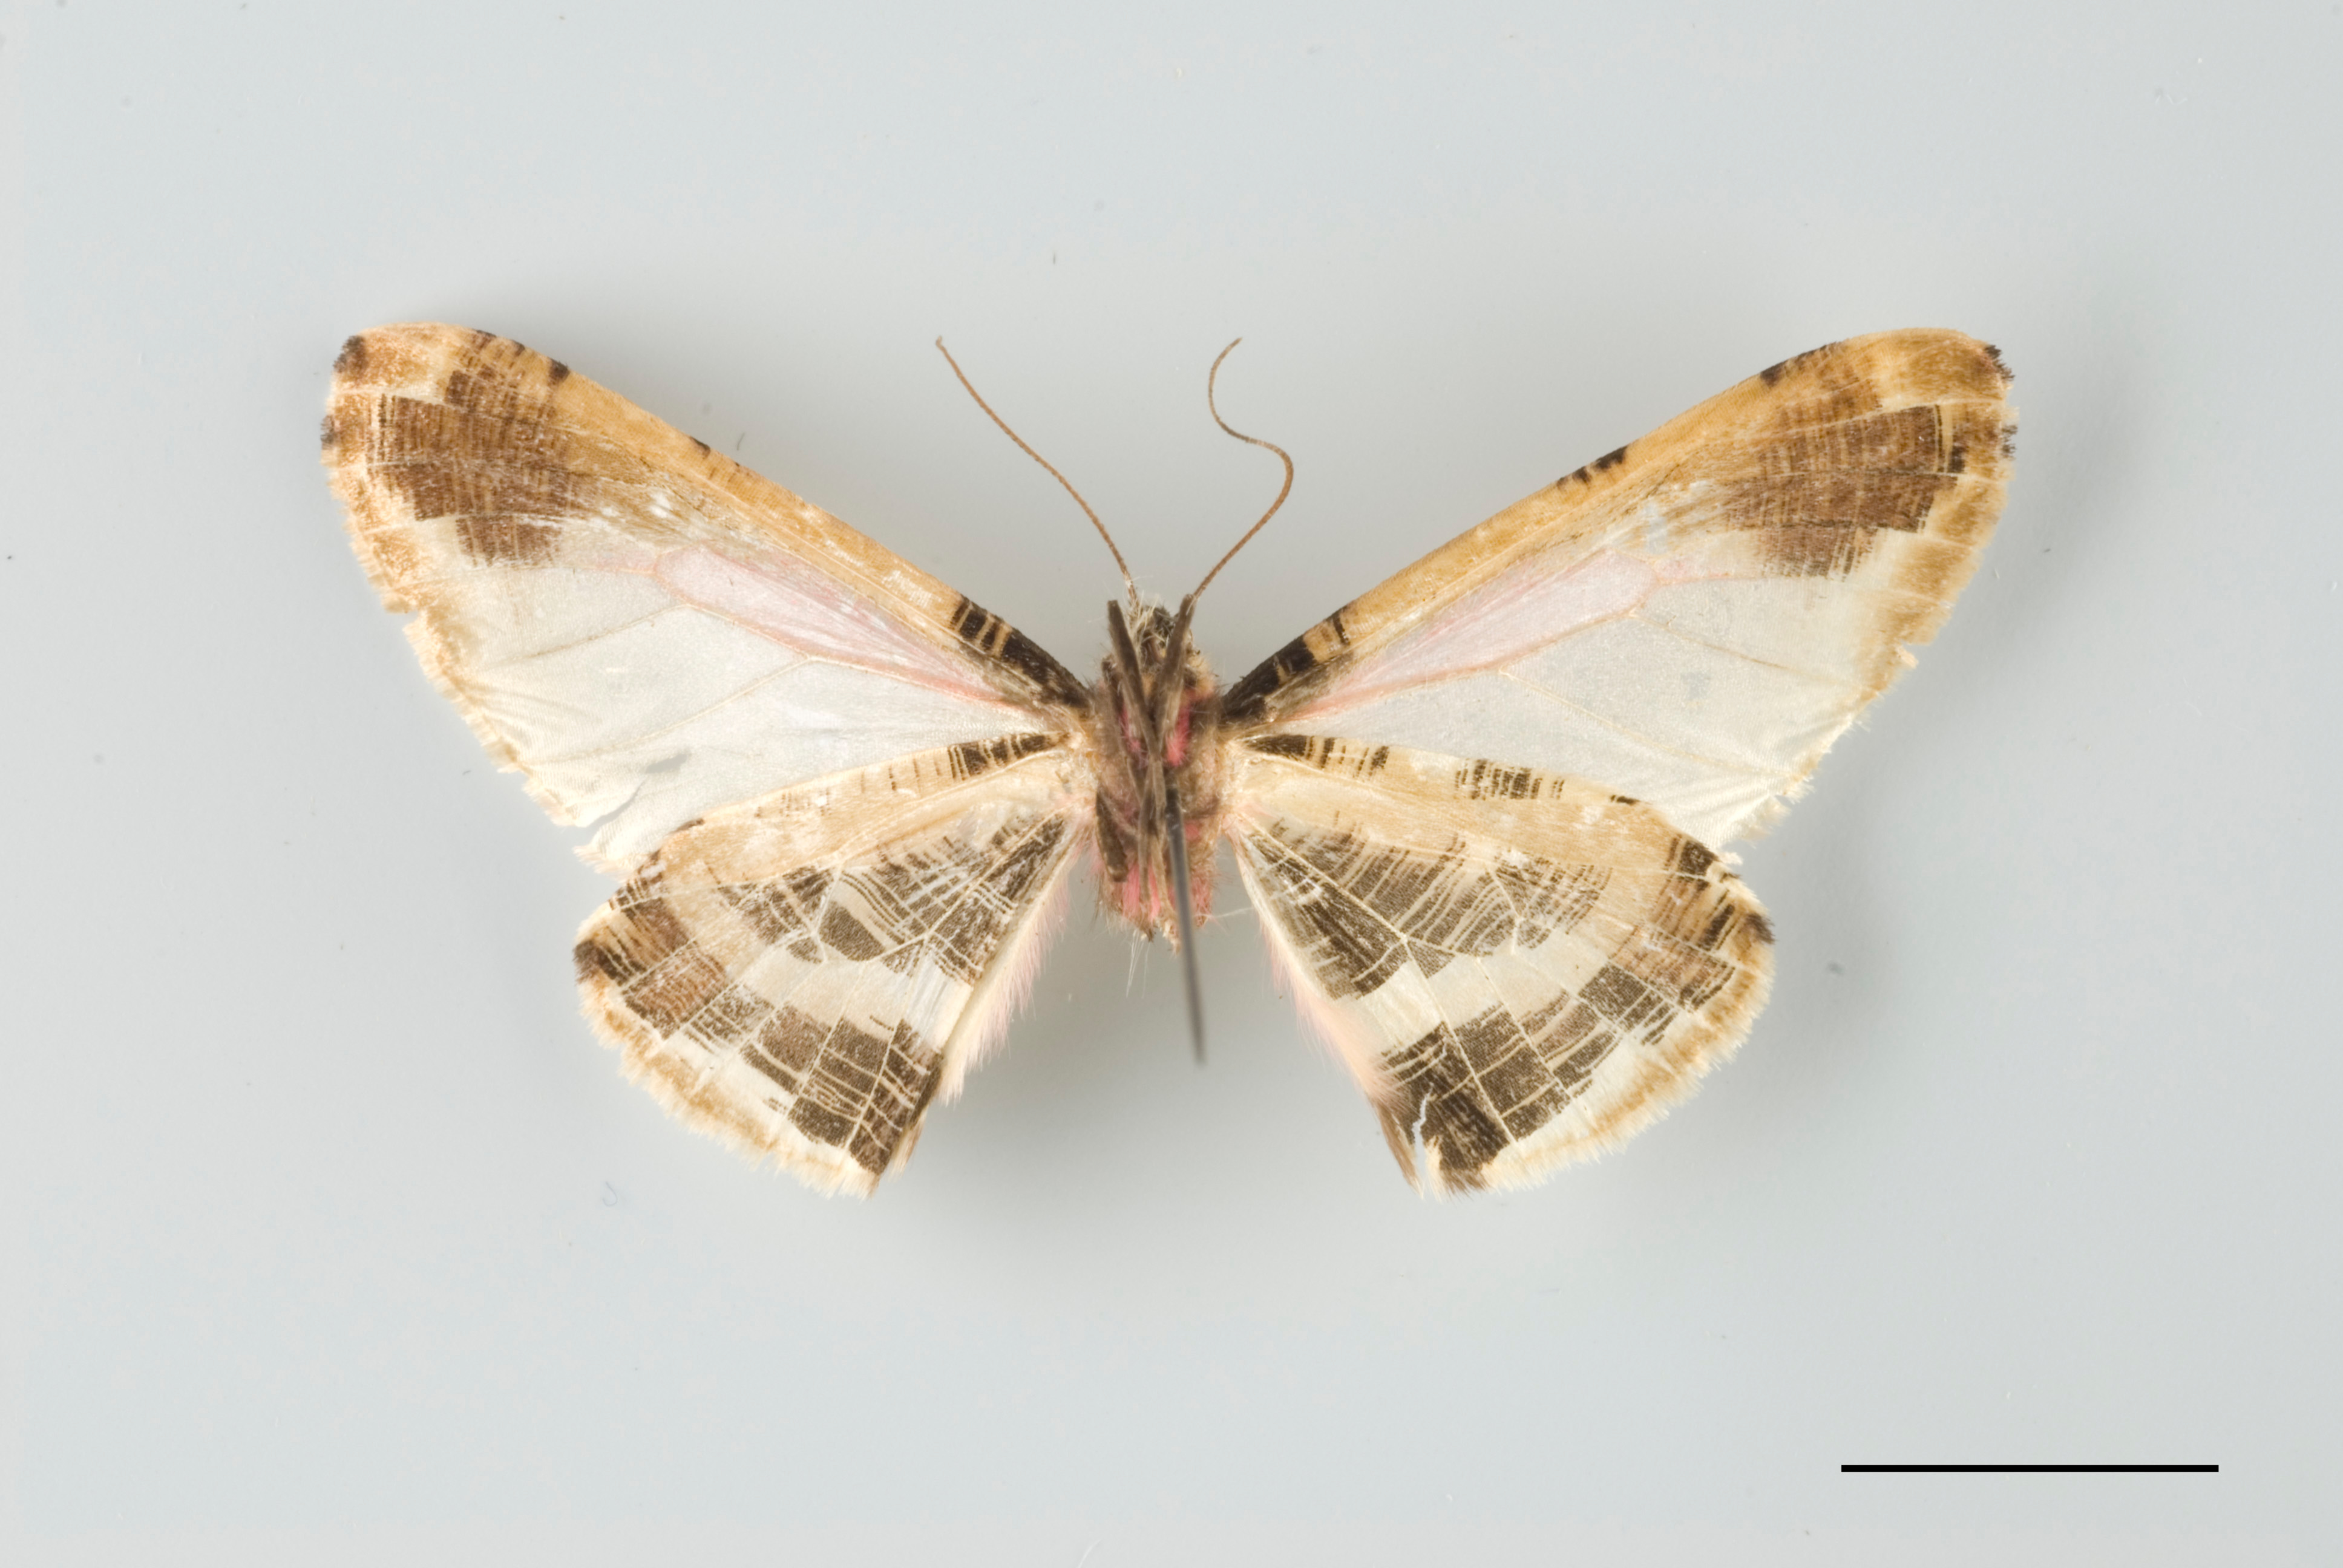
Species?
Callipia vicinaria
